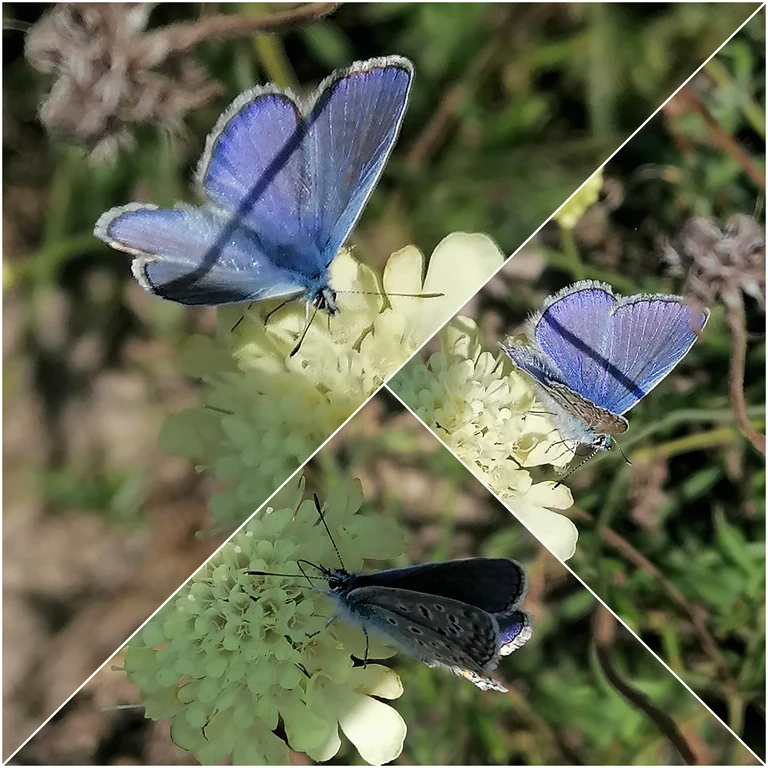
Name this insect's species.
Polyommatus icarus
